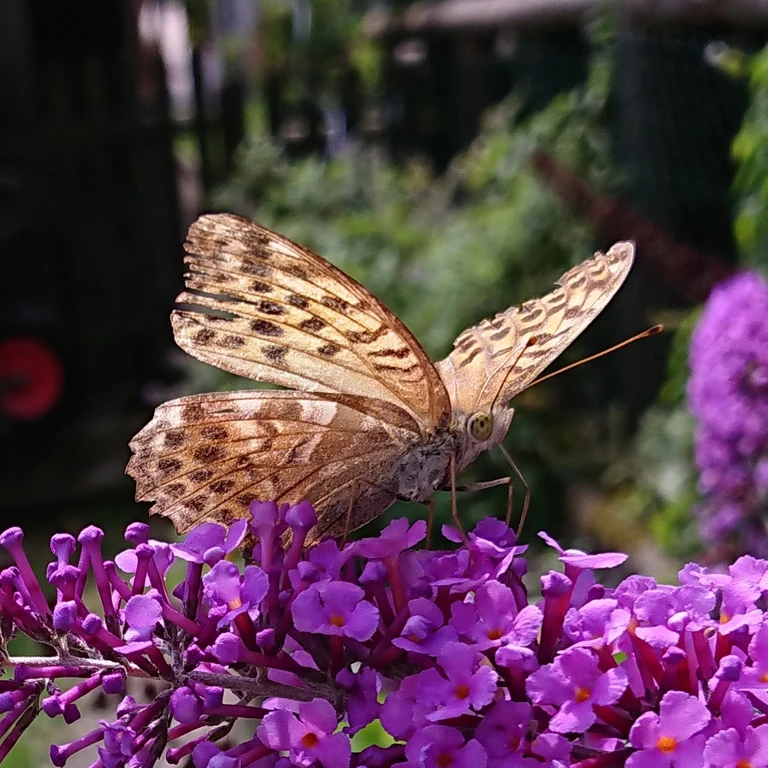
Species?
Argynnis paphia
